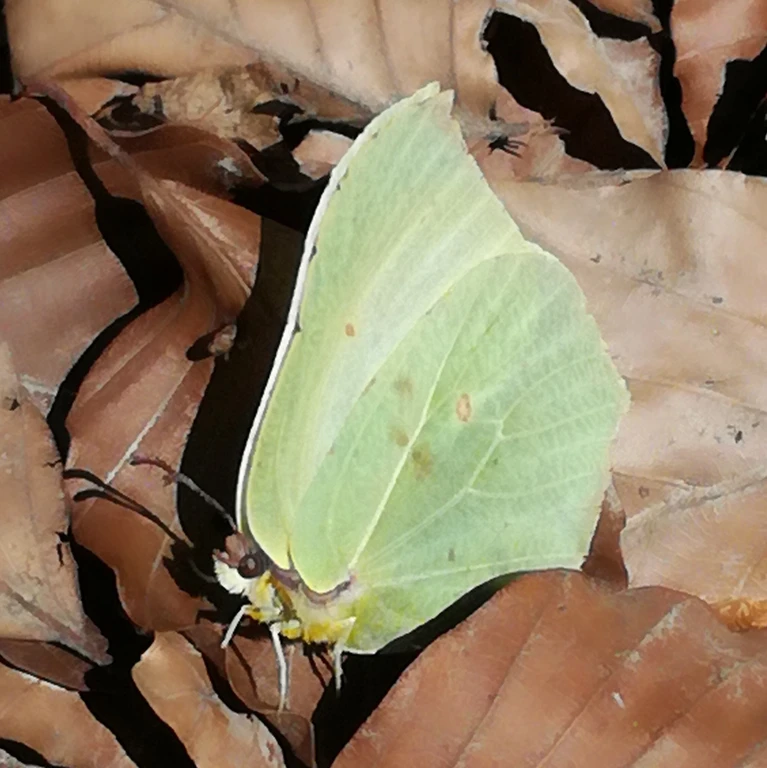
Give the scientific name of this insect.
Gonepteryx rhamni
